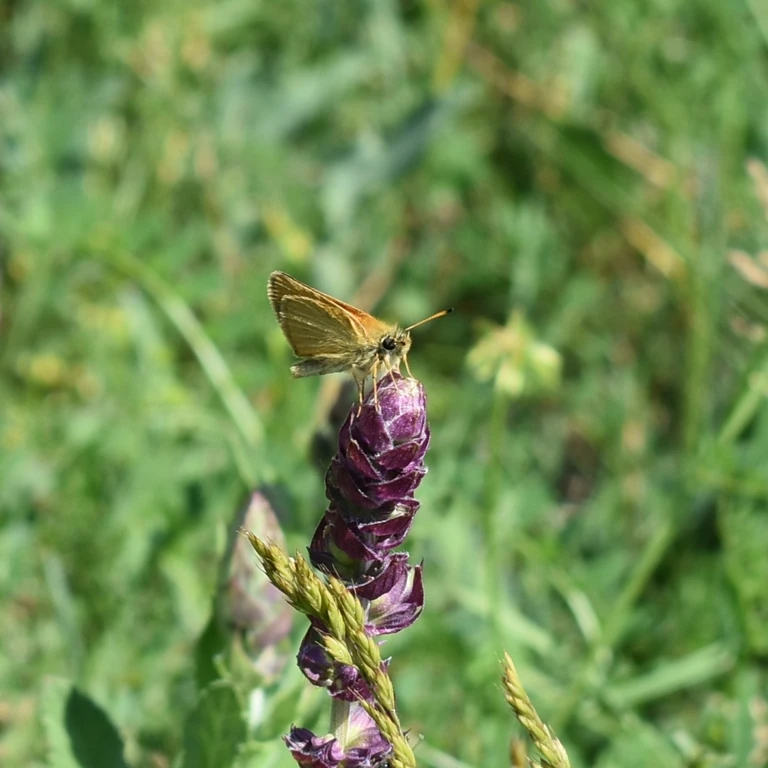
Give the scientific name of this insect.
Thymelicus lineola
